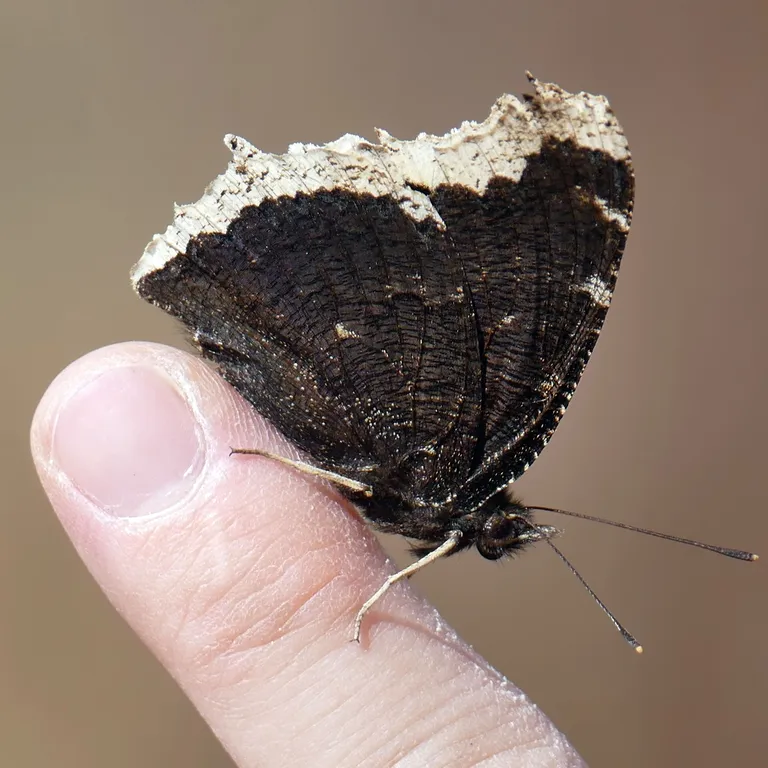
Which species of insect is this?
Nymphalis antiopa
